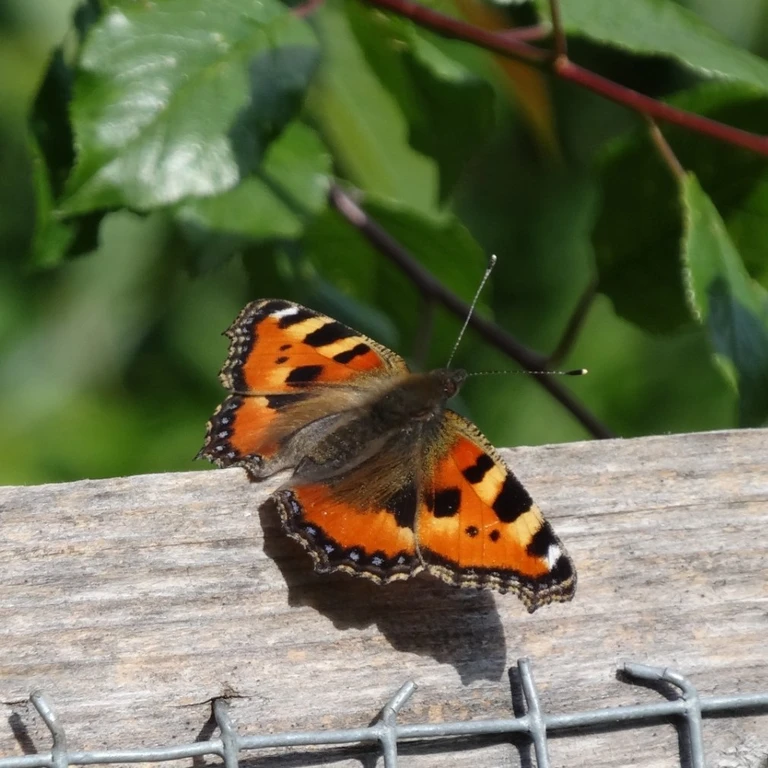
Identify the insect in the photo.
Aglais urticae
